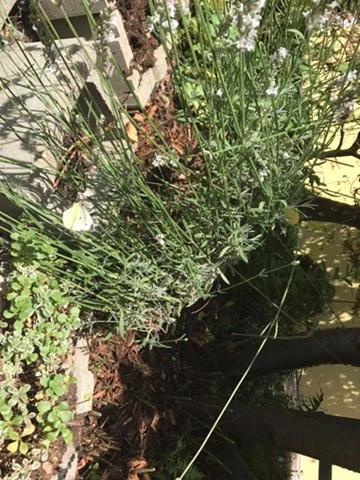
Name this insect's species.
Pieris rapae
